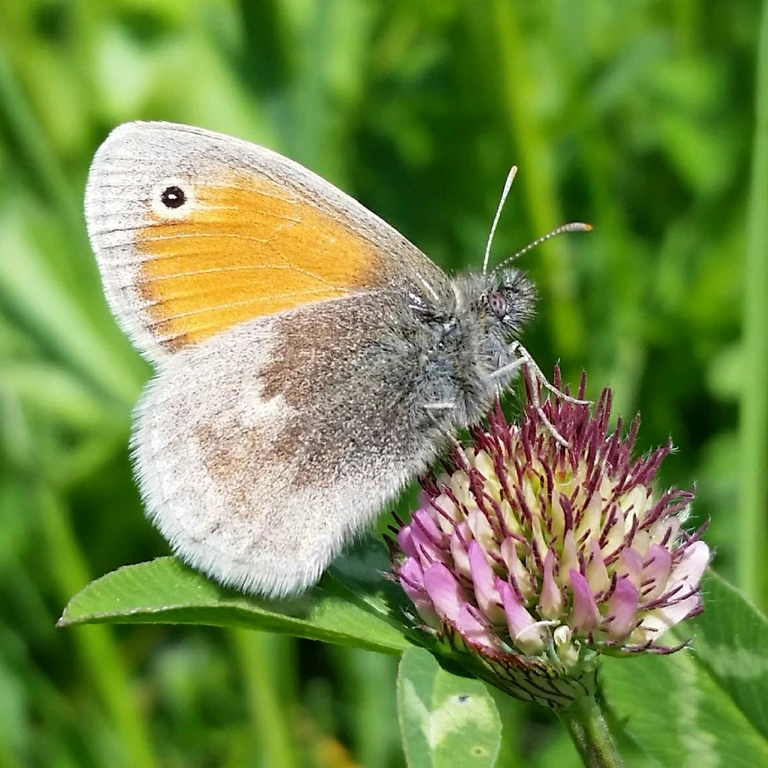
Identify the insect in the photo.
Coenonympha pamphilus
